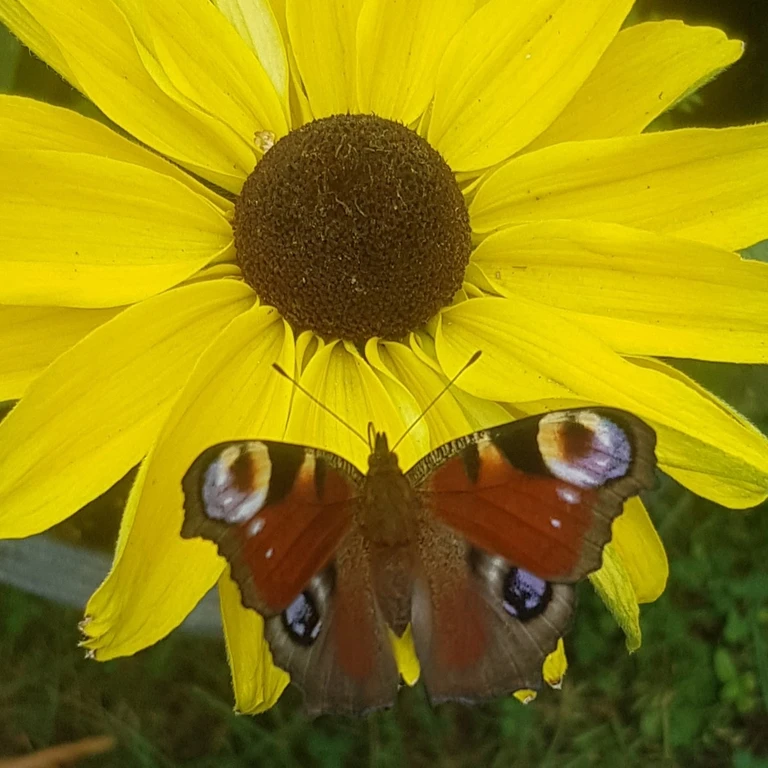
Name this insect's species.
Aglais io
